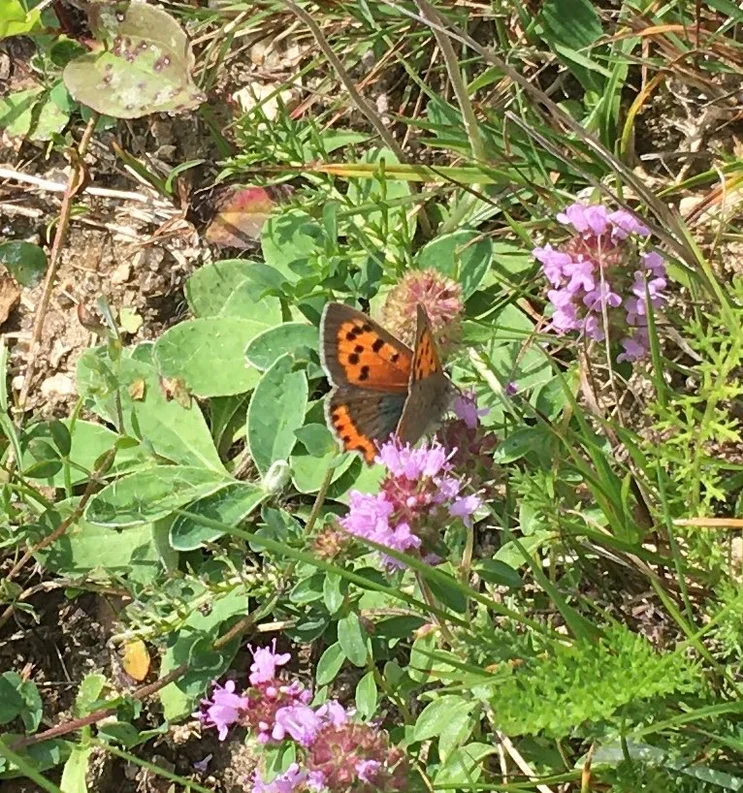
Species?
Lycaena phlaeas
